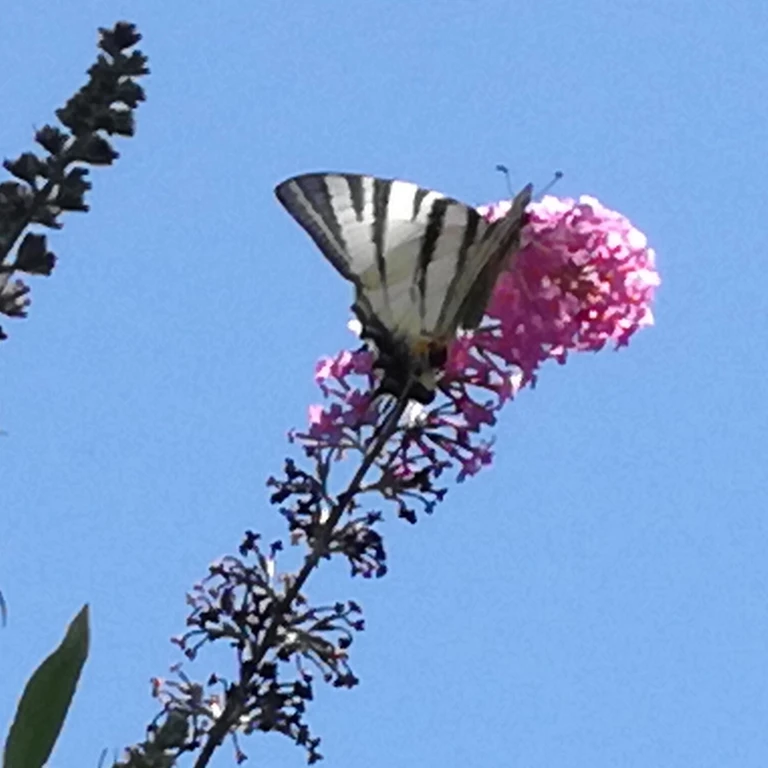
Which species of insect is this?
Iphiclides podalirius
